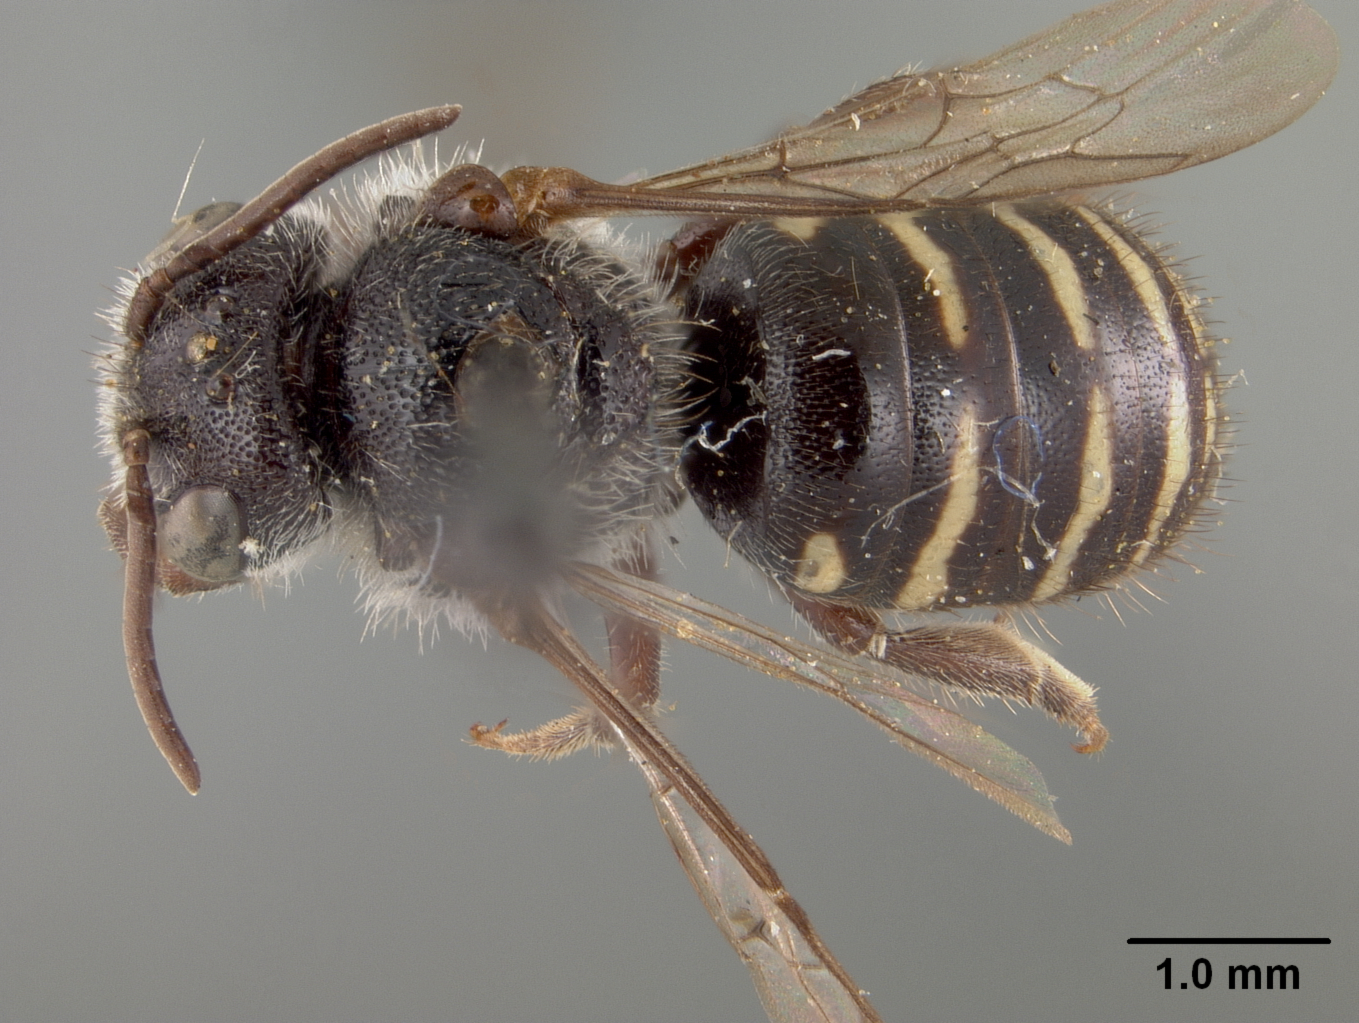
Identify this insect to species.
Stelis michiganensis
